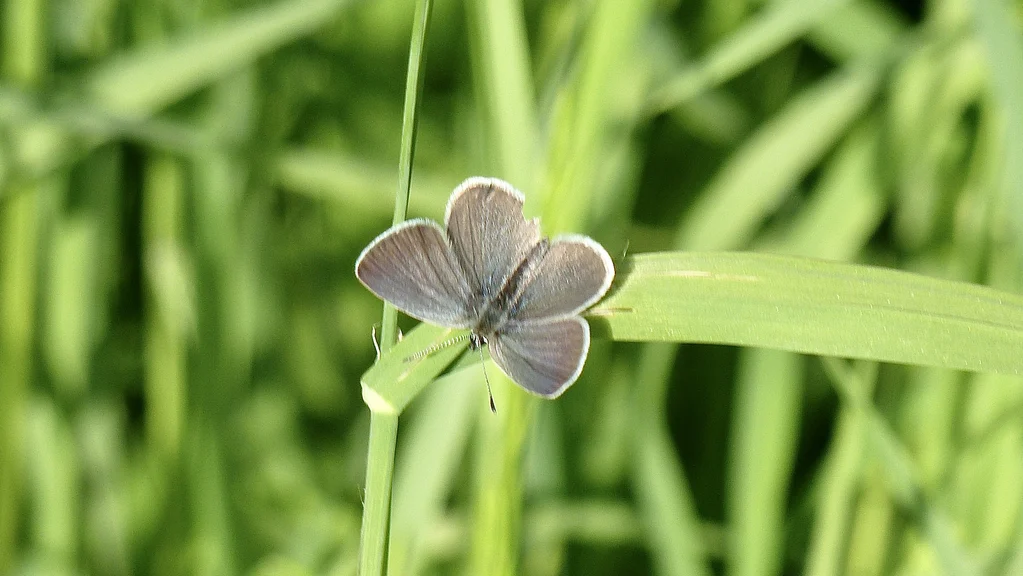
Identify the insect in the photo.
Cupido minimus
